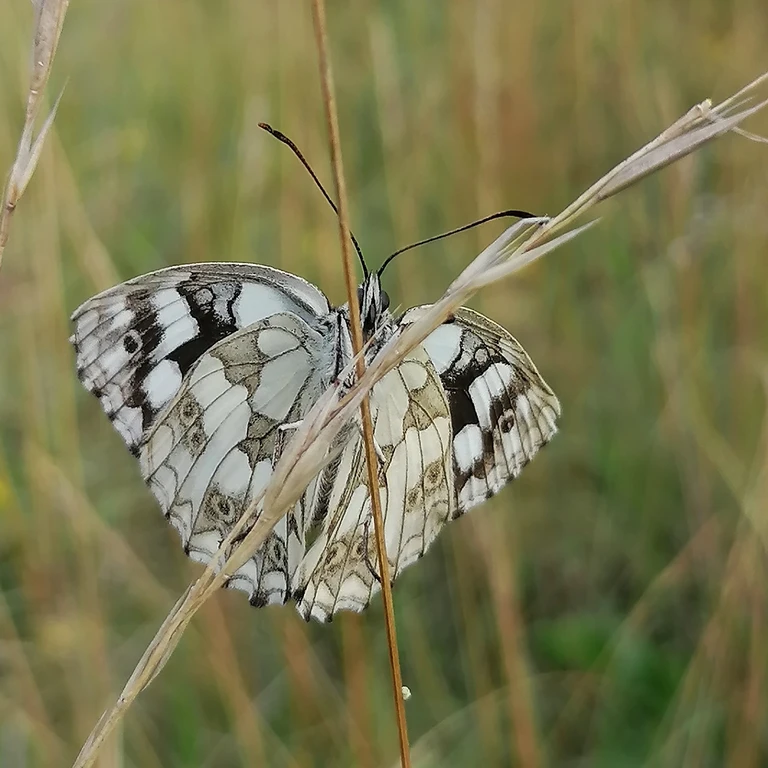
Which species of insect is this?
Melanargia galathea
